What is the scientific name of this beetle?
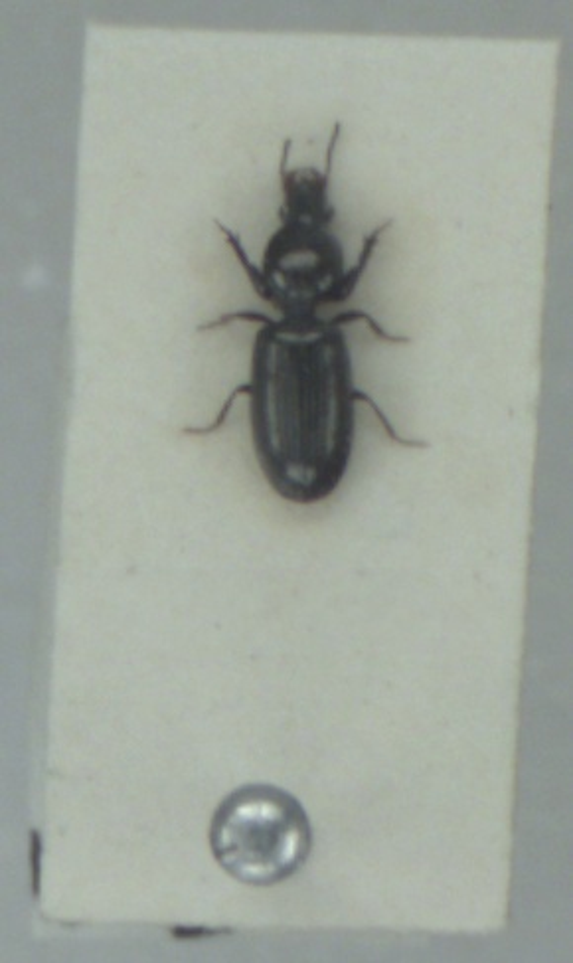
Dyschirius politus
